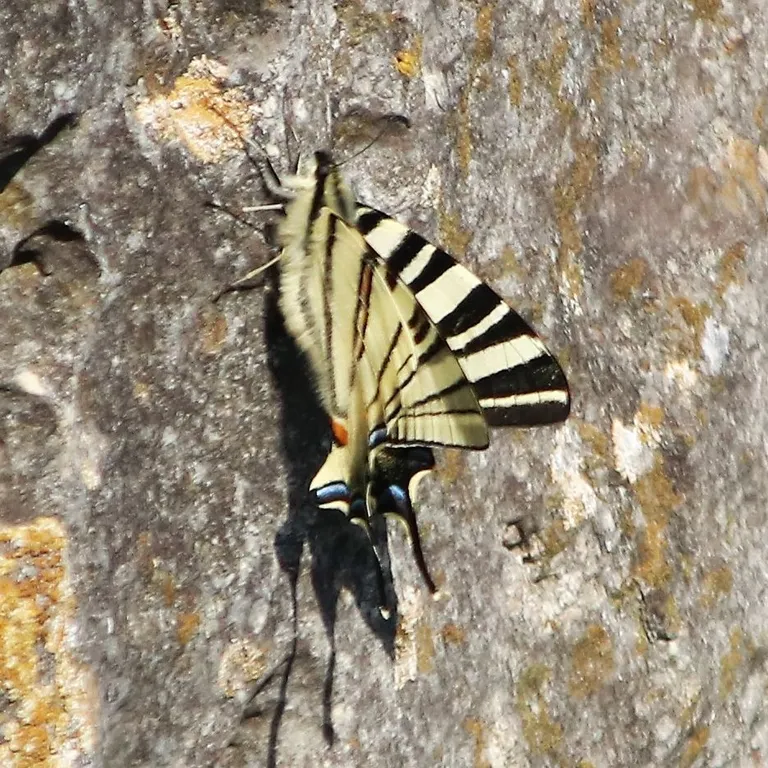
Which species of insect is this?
Iphiclides podalirius
